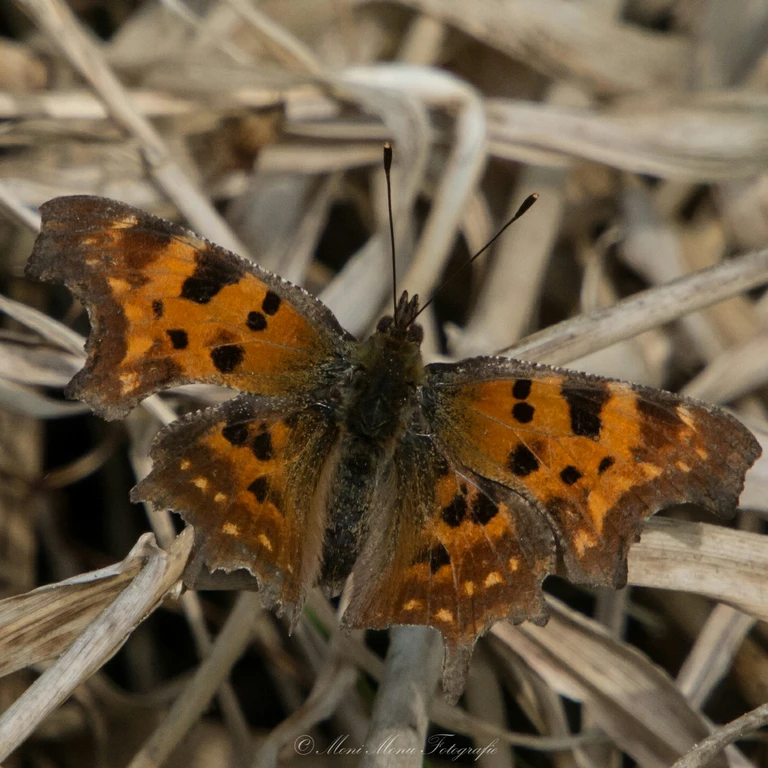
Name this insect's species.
Polygonia c-album
